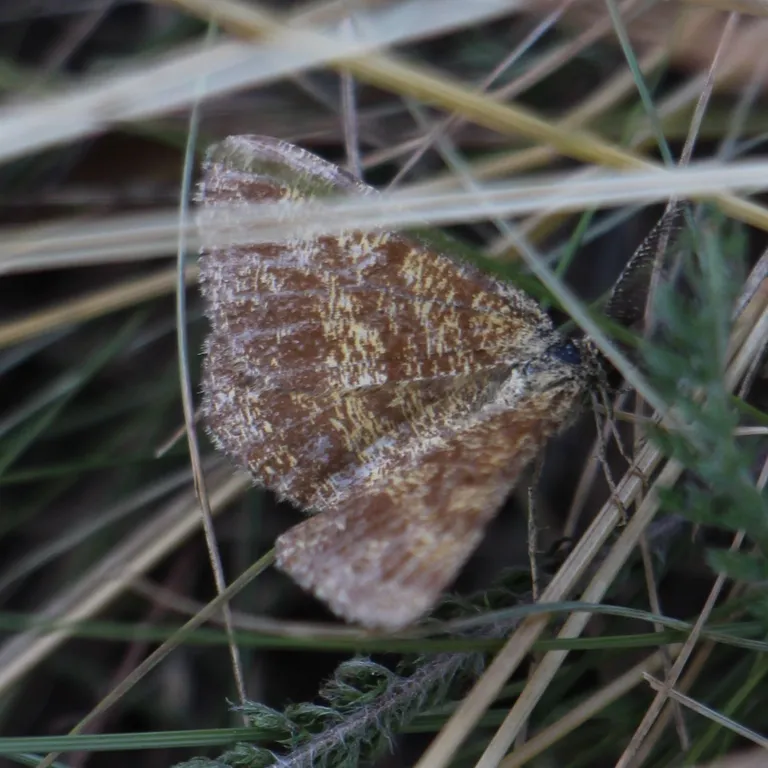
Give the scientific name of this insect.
Ematurga atomaria
